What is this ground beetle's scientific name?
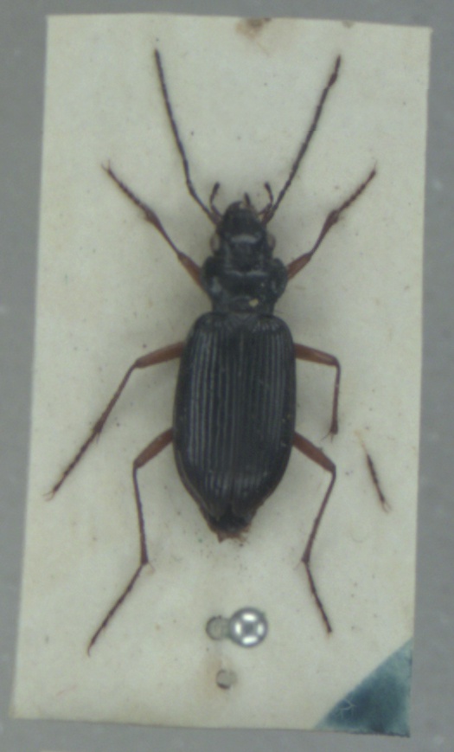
Nebria rufescens
